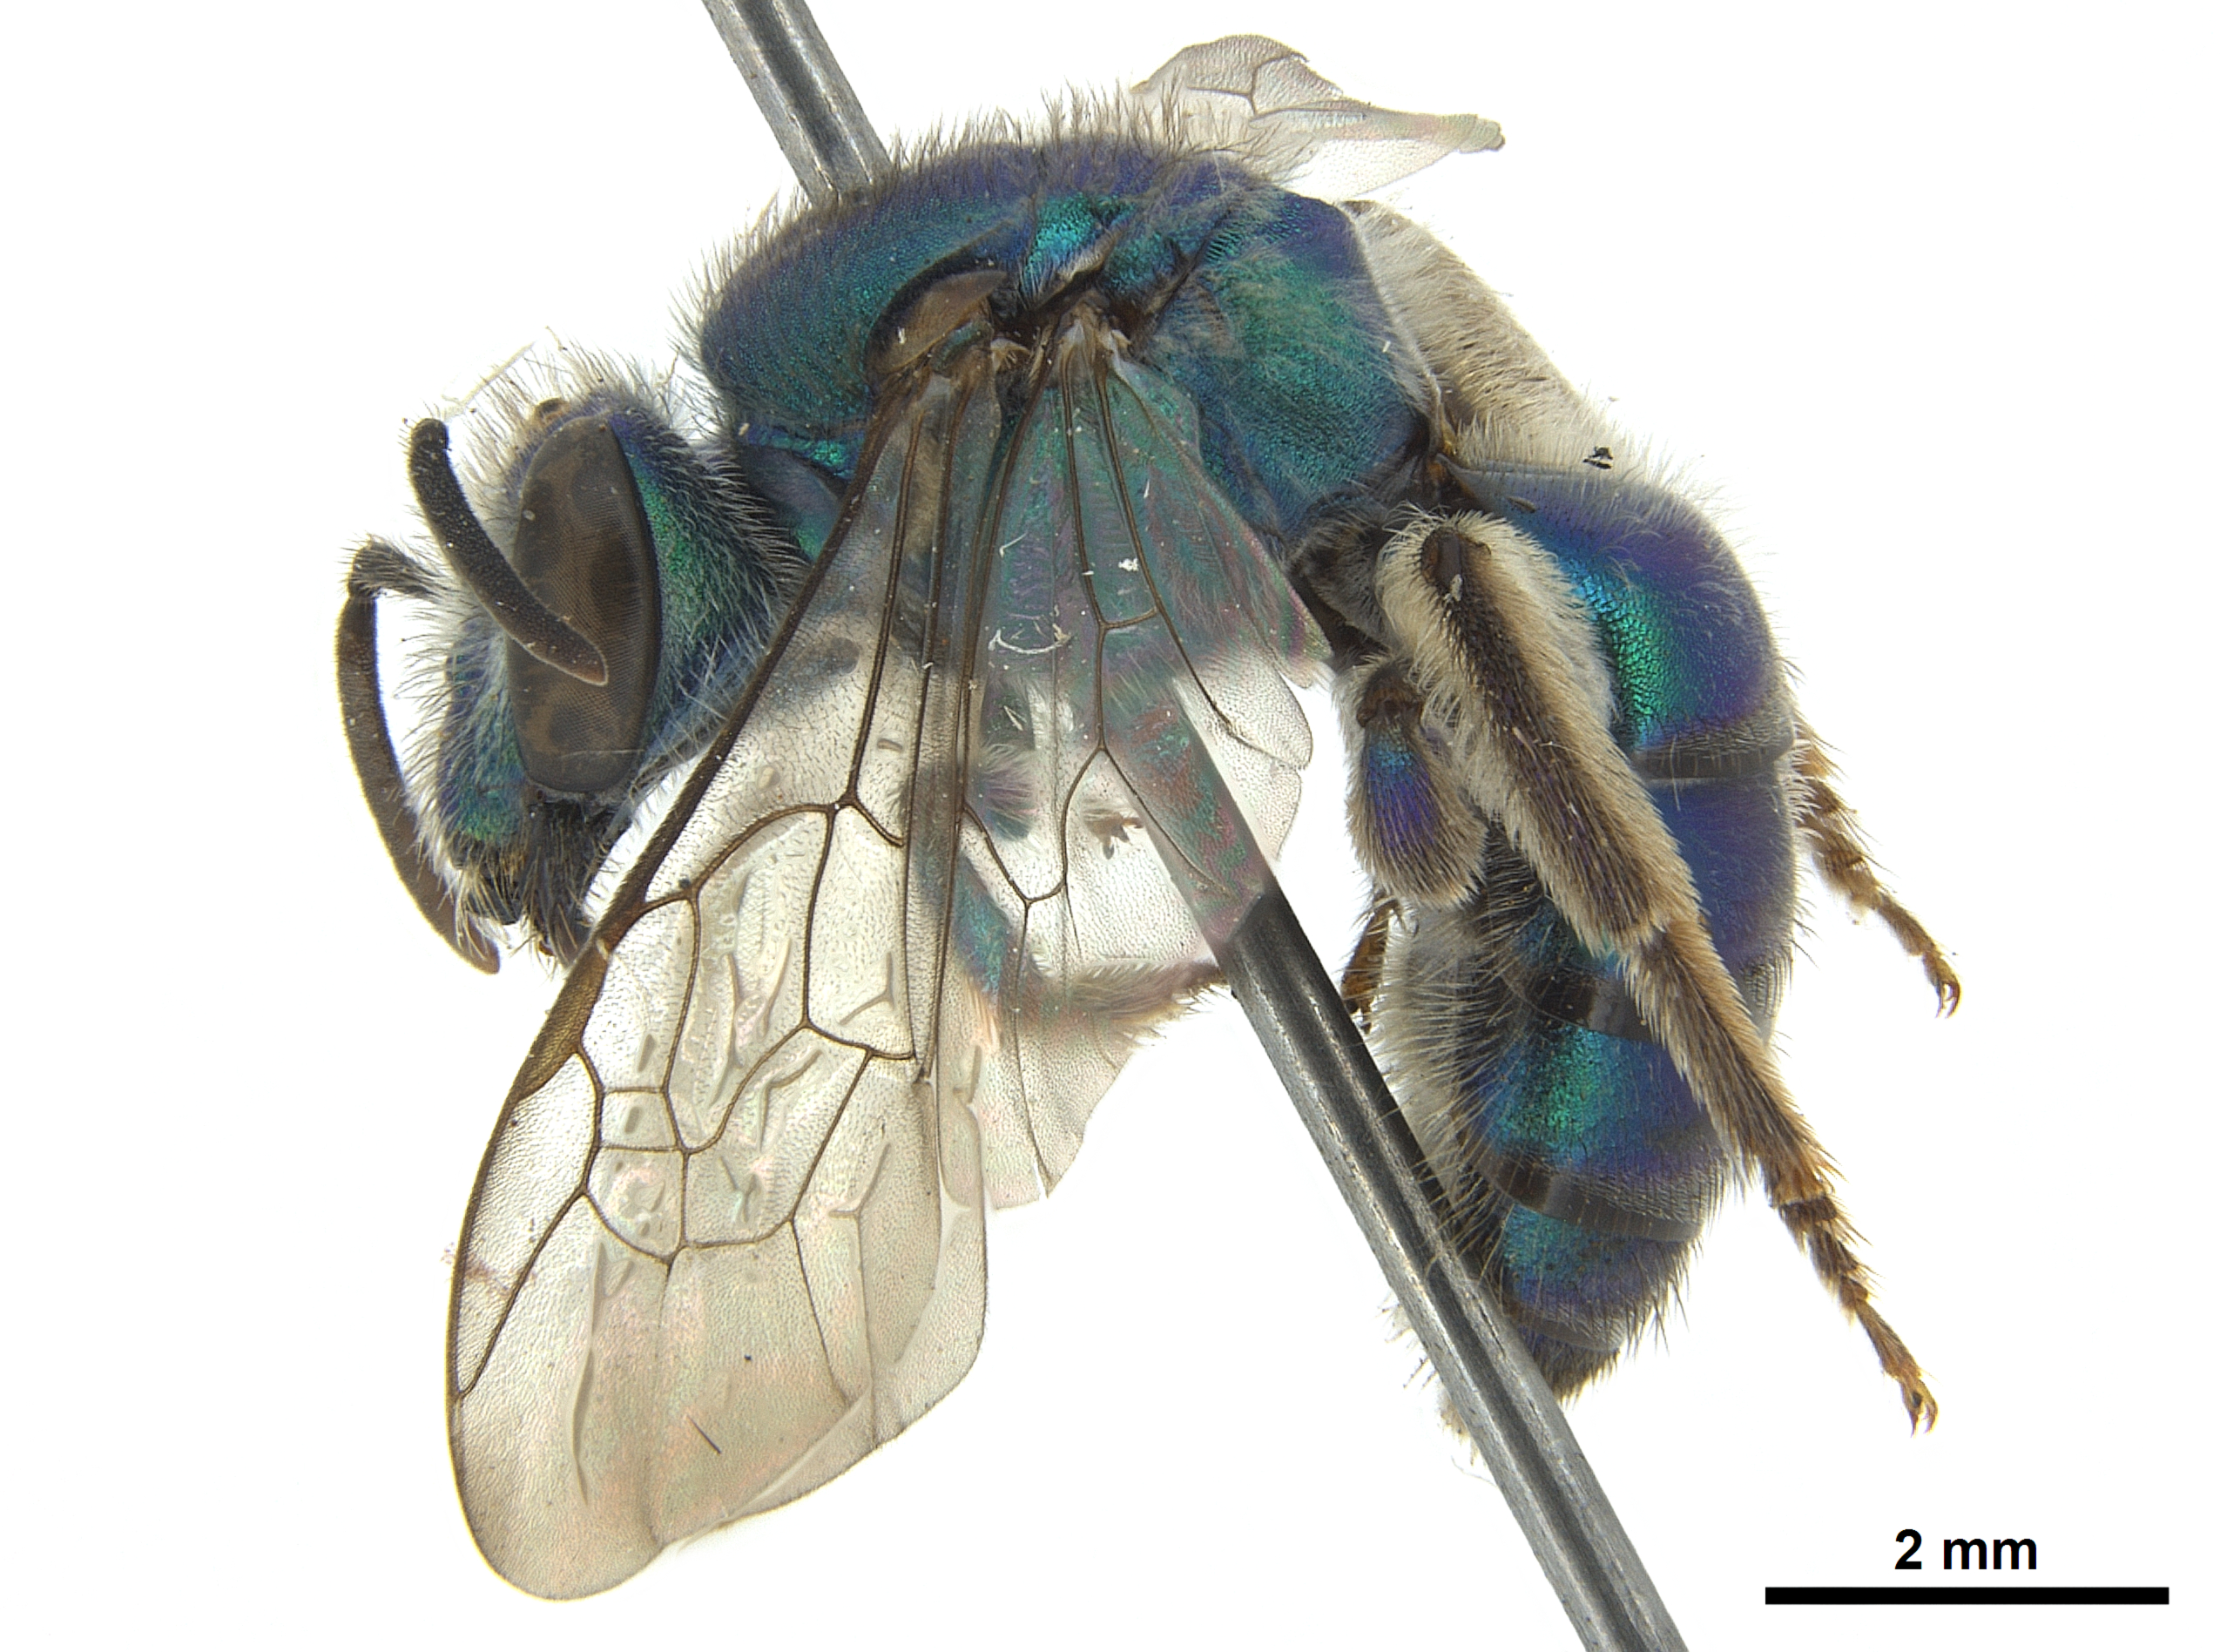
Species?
Pseudaugochlora graminea
